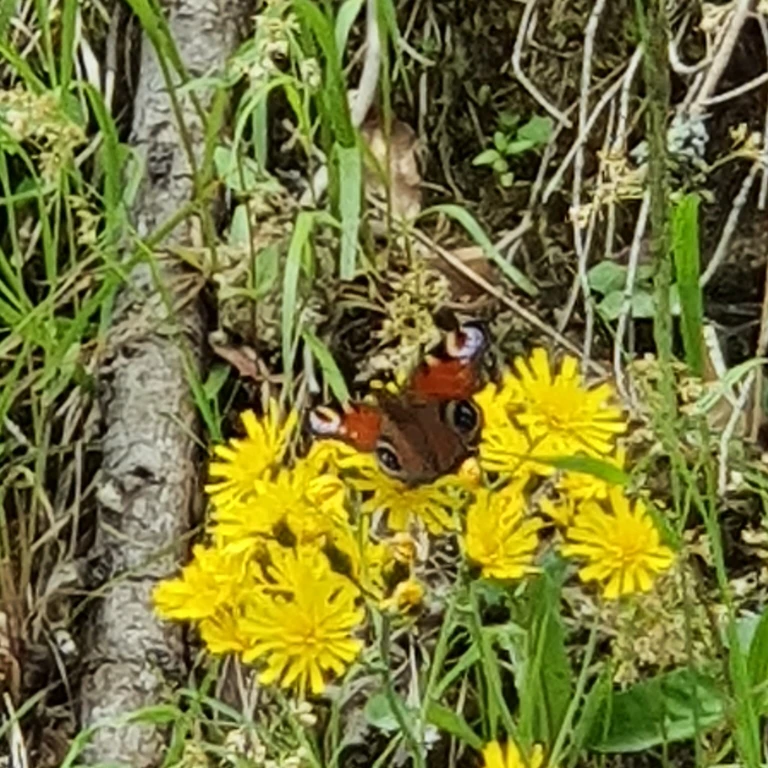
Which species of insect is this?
Aglais io
